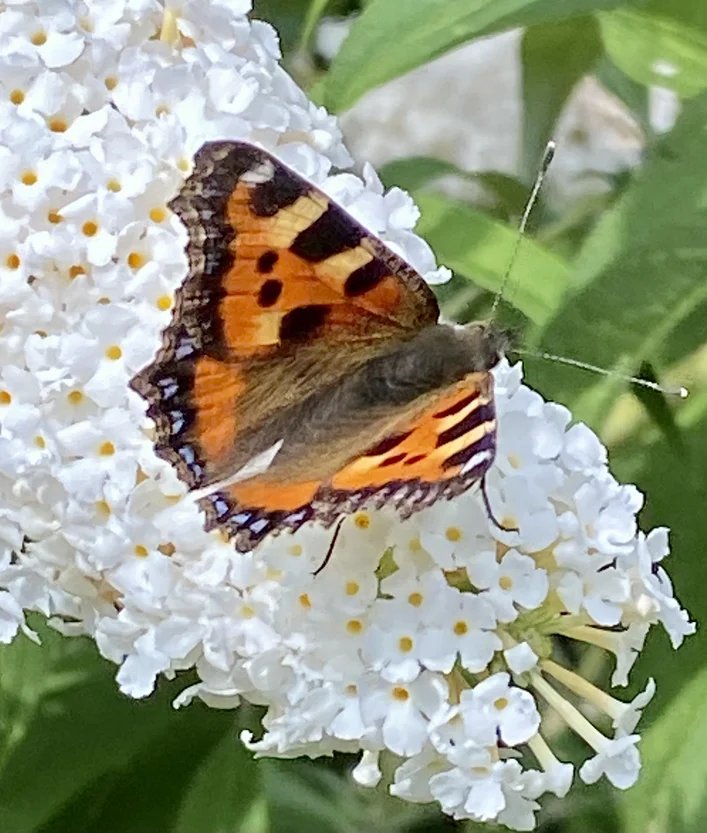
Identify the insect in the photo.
Aglais urticae
